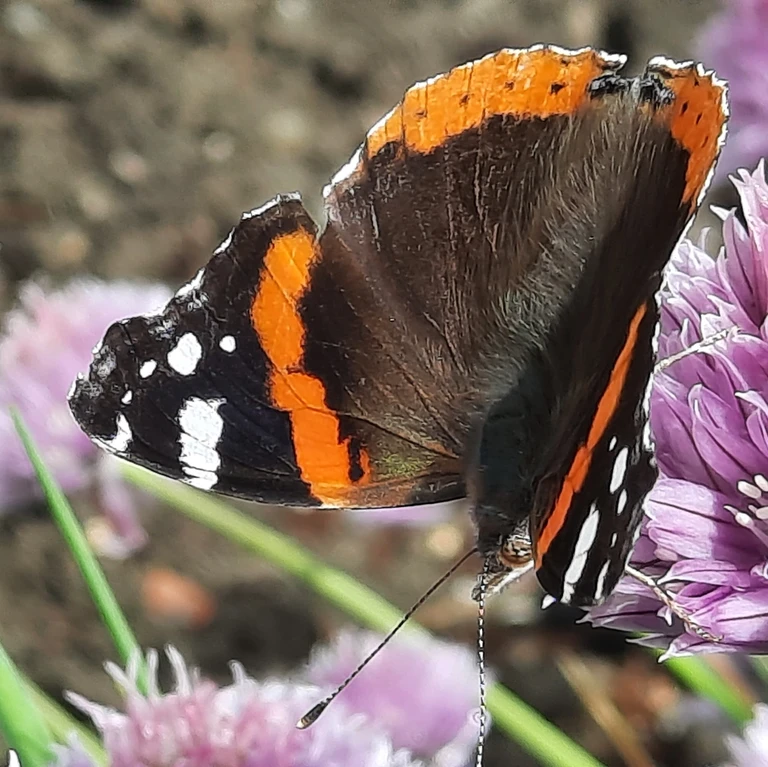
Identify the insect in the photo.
Vanessa atalanta
